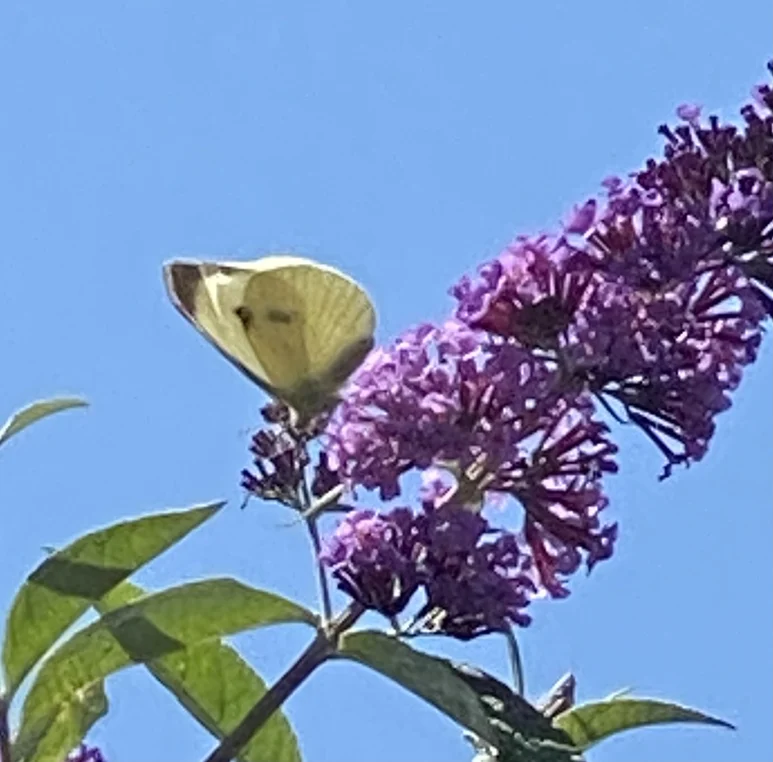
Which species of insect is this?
Pieris brassicae
